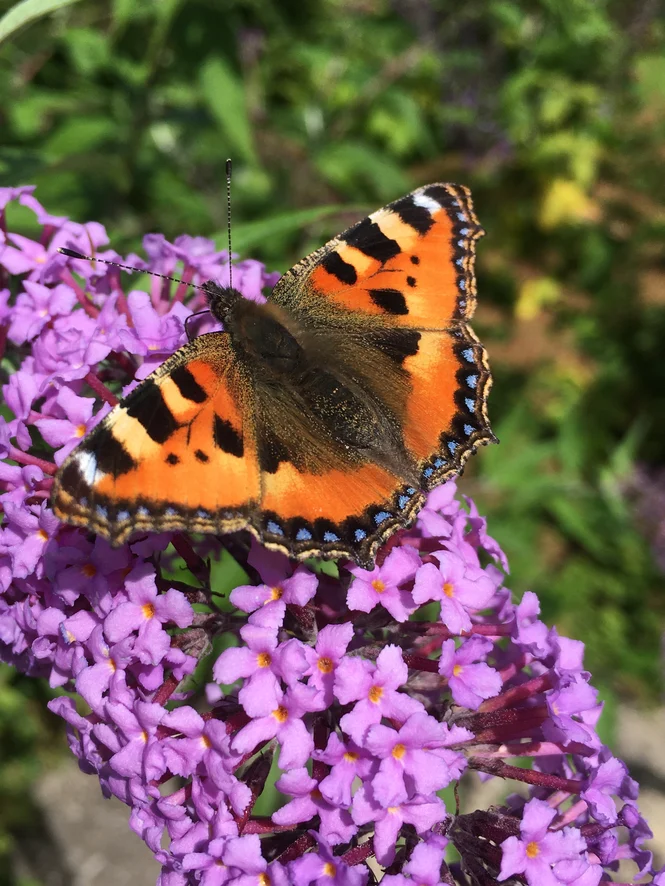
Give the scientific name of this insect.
Aglais urticae
